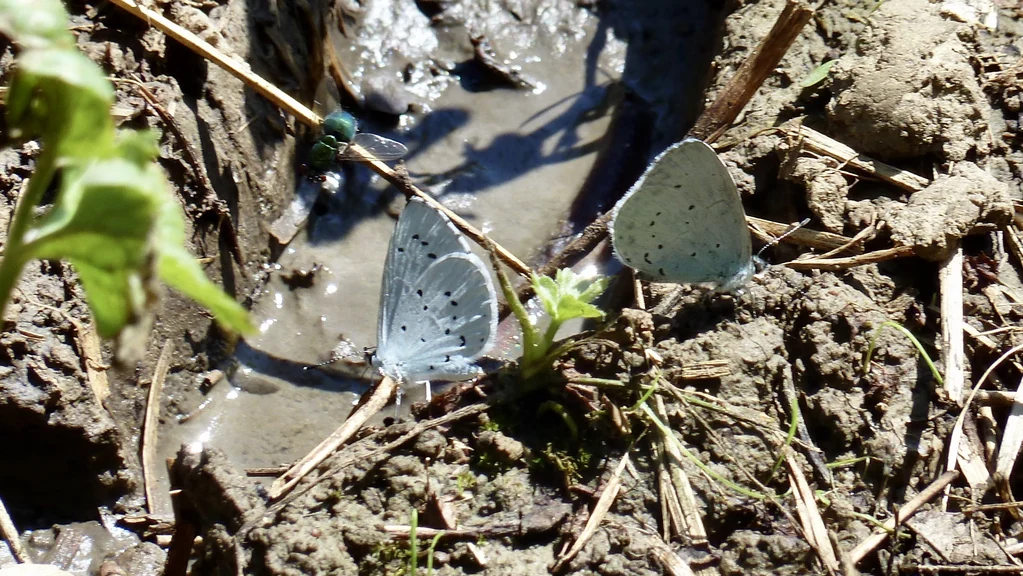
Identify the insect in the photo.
Celastrina argiolus
